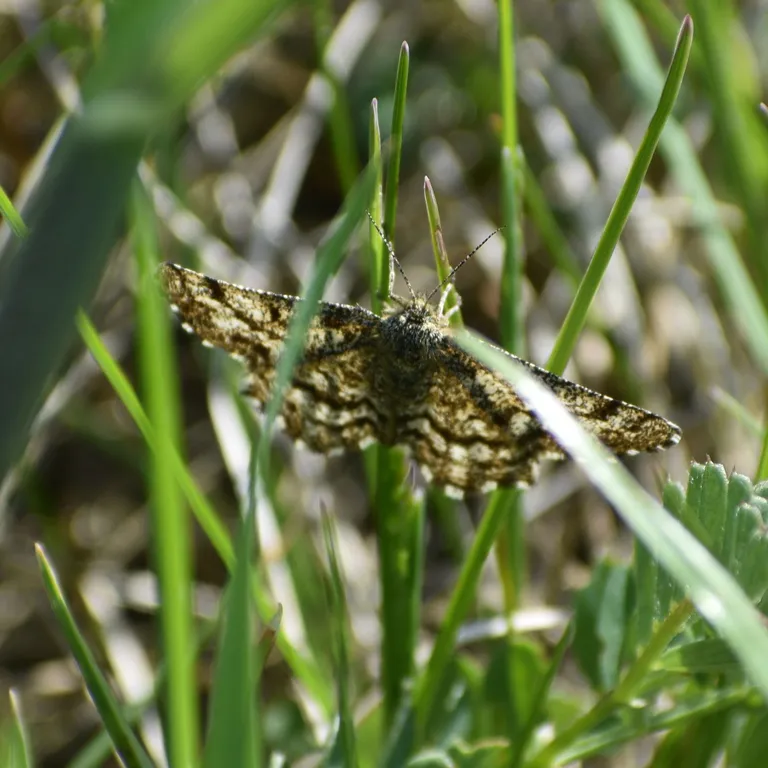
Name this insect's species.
Ematurga atomaria
